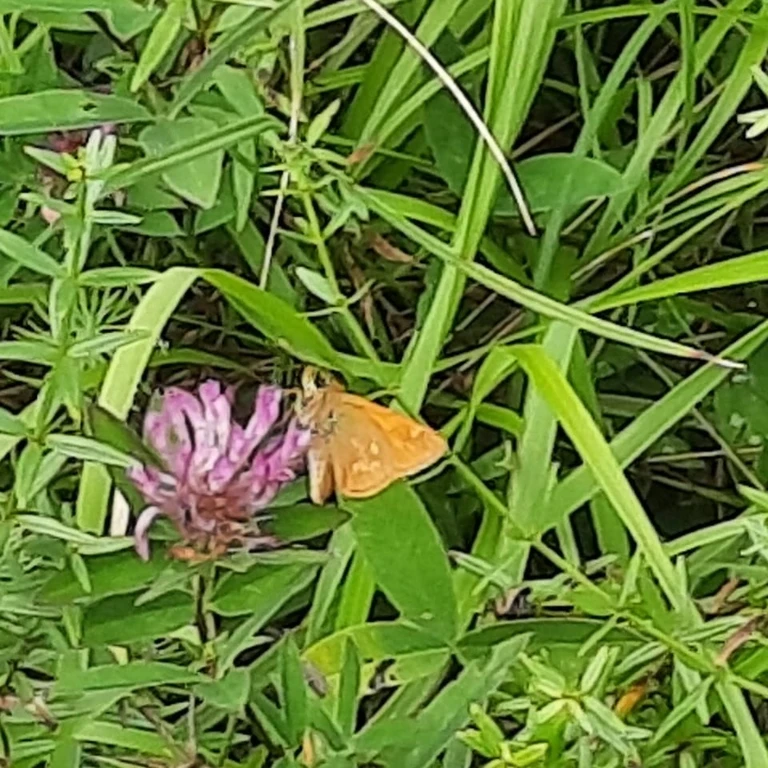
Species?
Ochlodes sylvanus (also Ochlodes venata)
